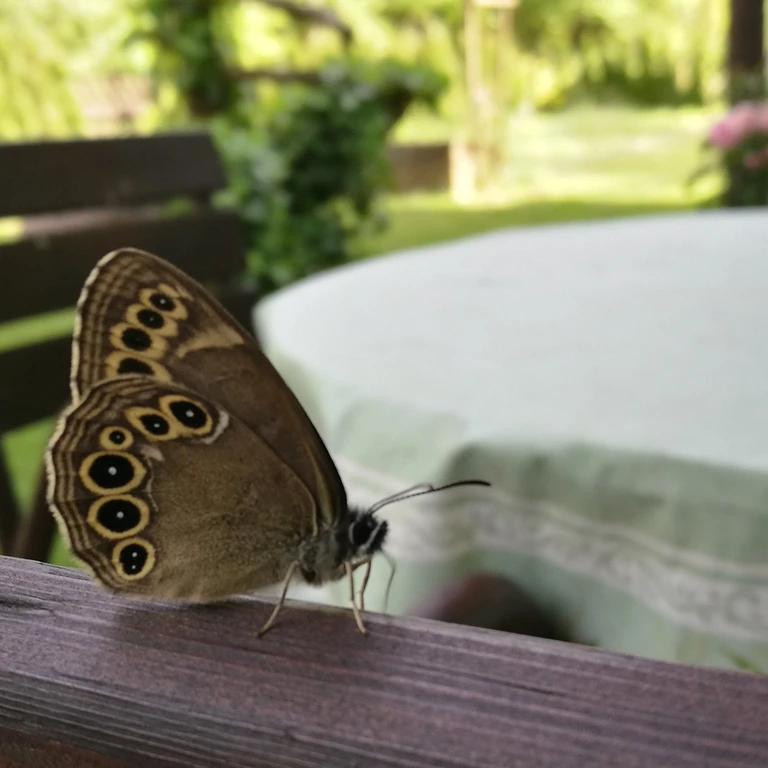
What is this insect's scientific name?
Lopinga achine (also Pararge achine)
